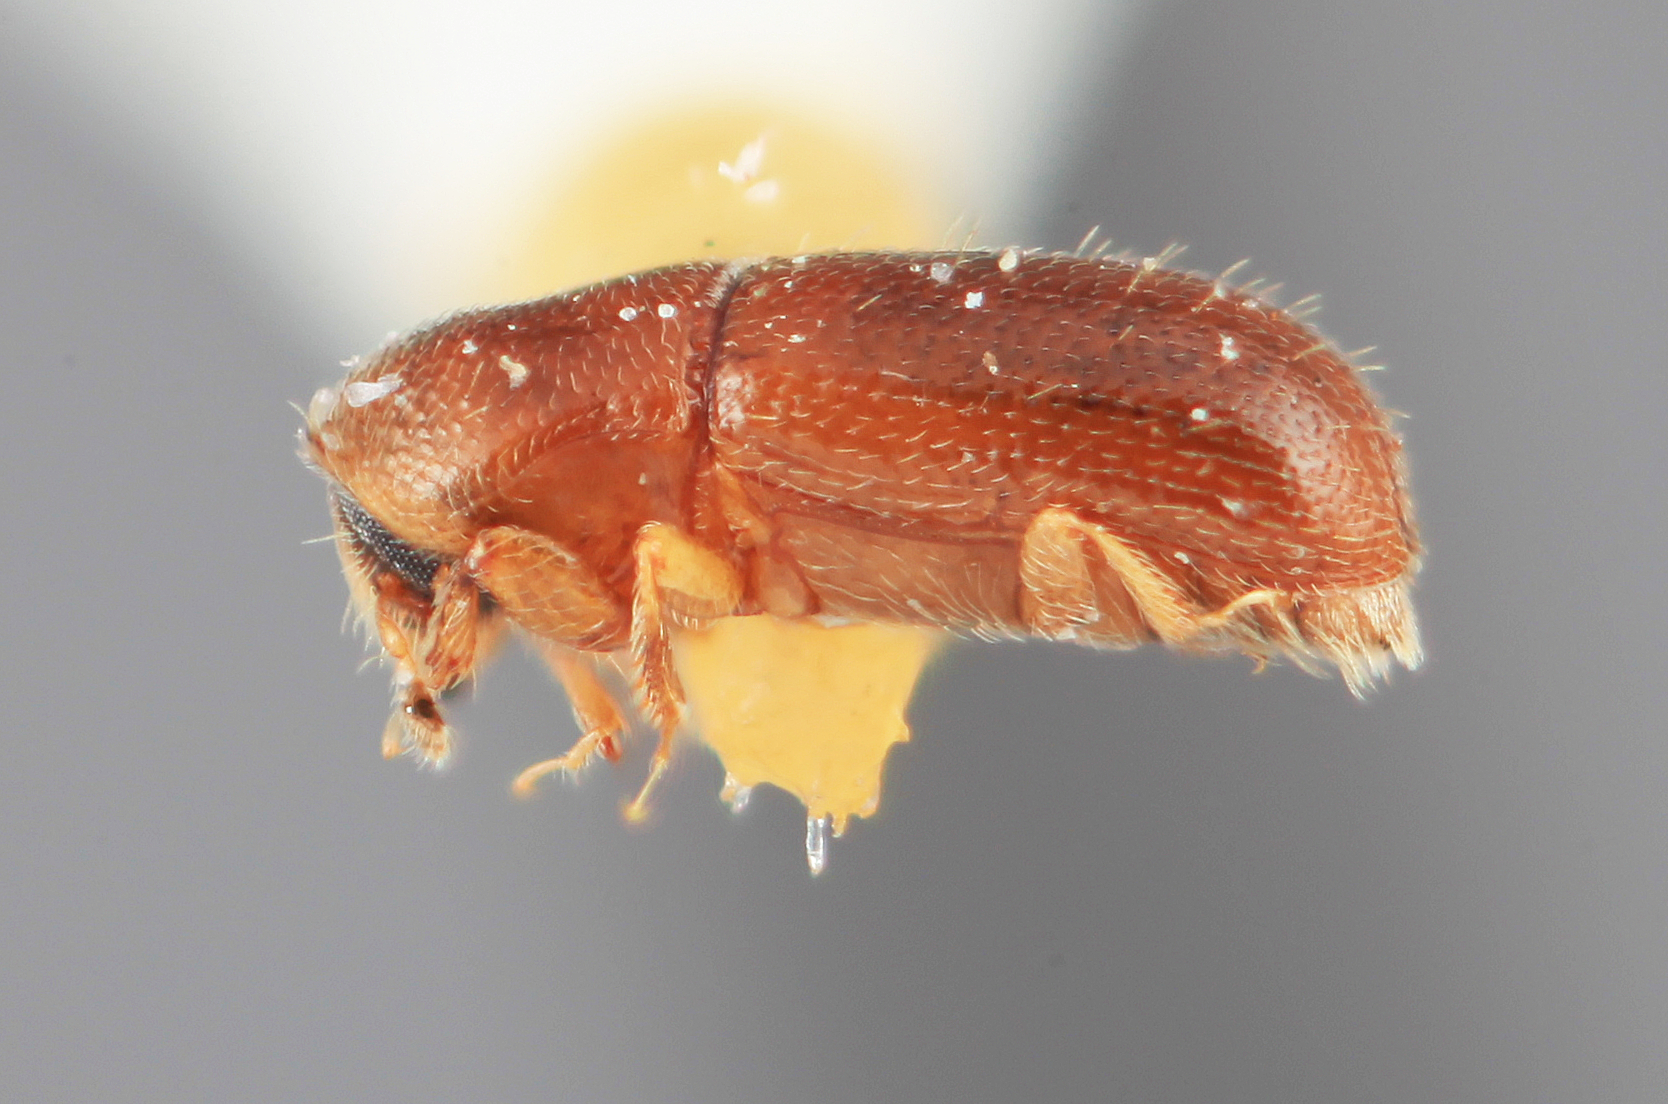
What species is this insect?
Hexacolus tenuis (also Scolytodes tenuis)
